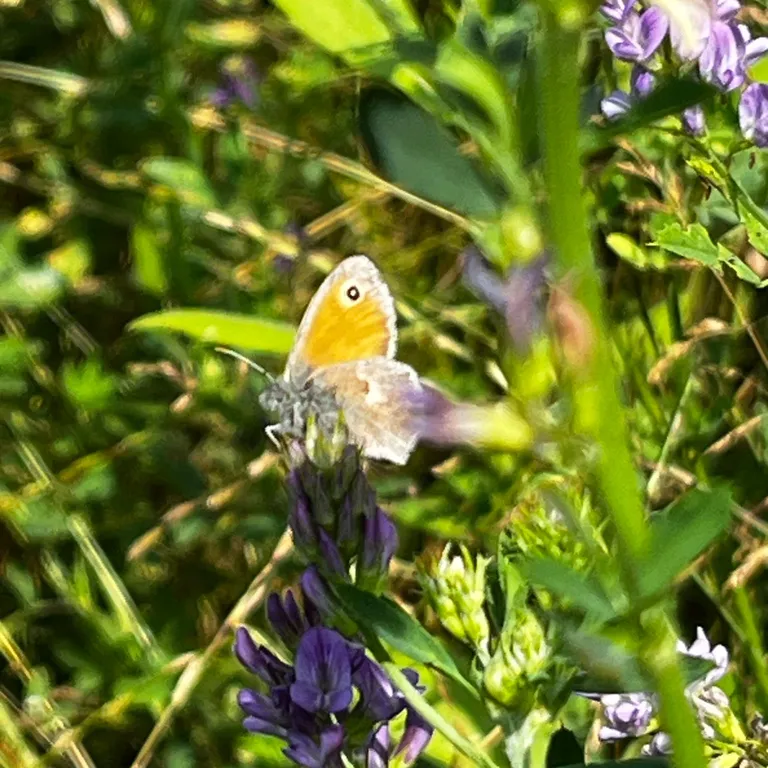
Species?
Coenonympha pamphilus
